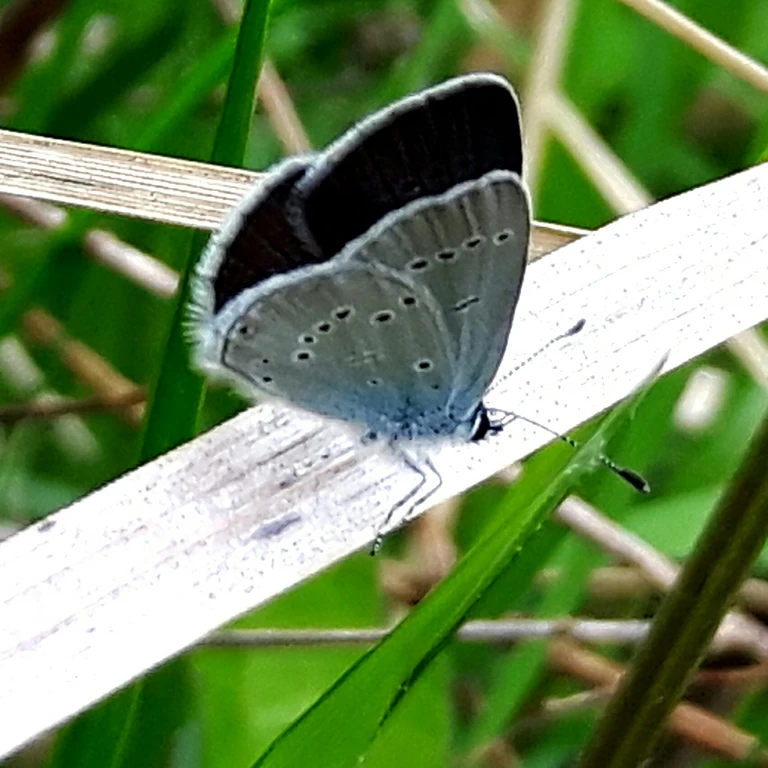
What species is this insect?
Cupido minimus
